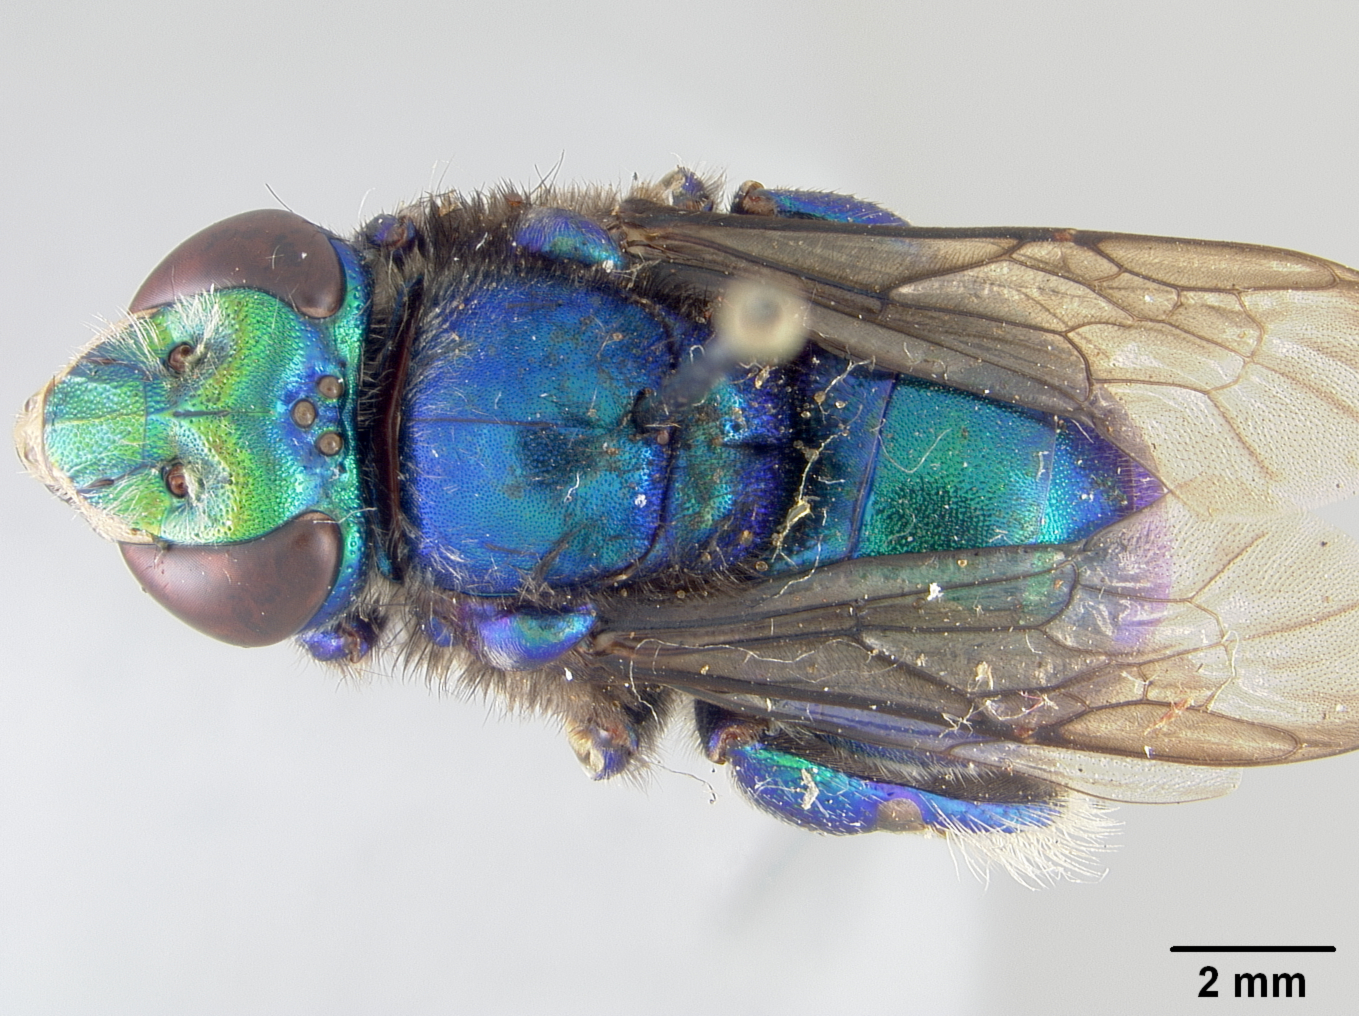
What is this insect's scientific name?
Euglossa mandibularis
